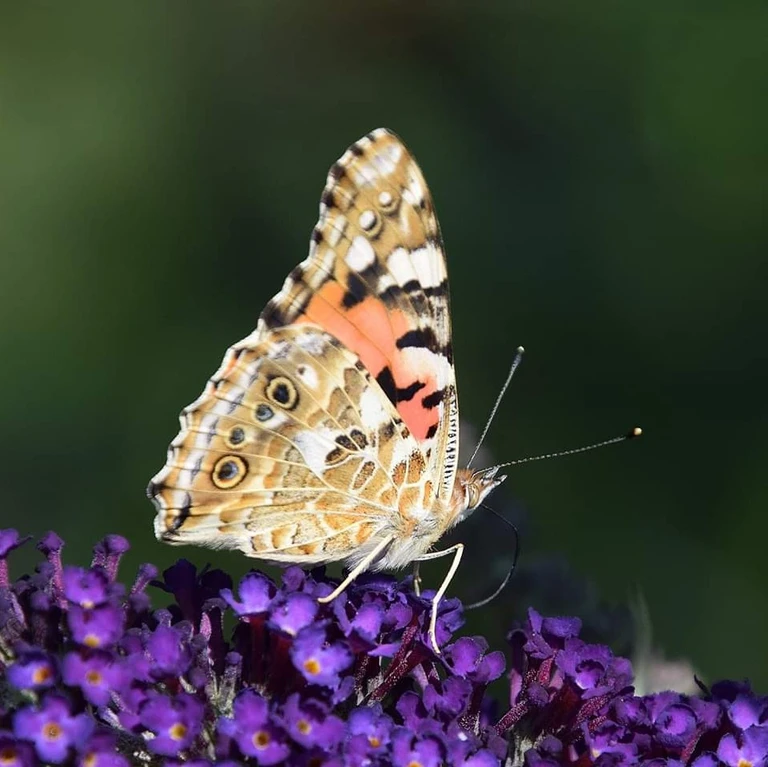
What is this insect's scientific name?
Vanessa cardui
